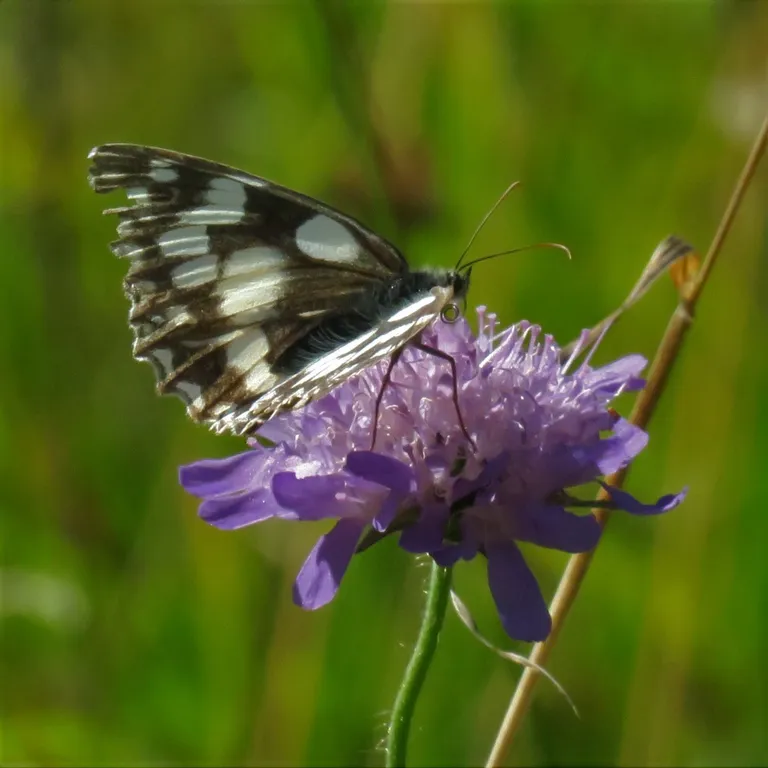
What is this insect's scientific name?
Melanargia galathea
